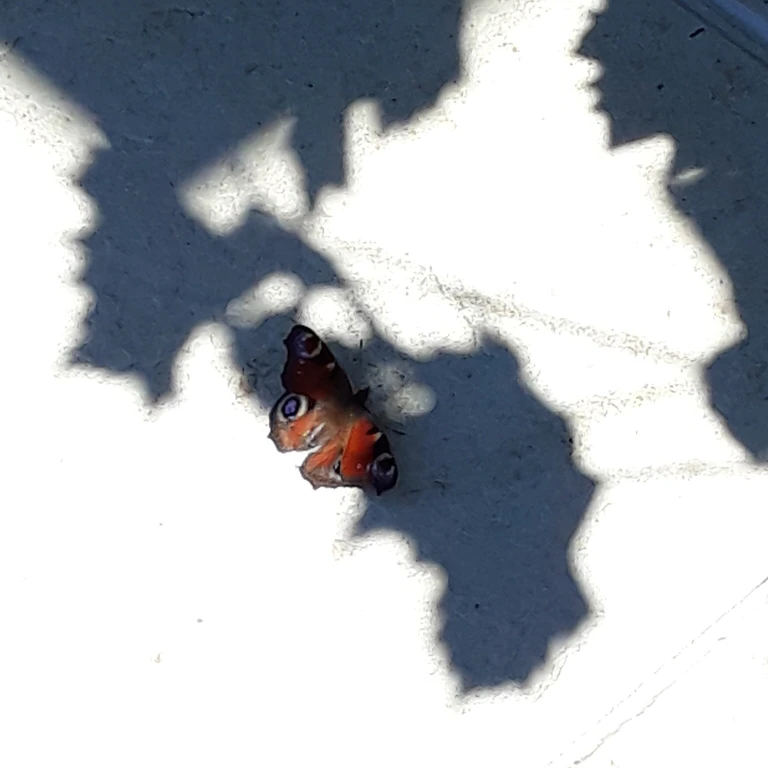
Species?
Aglais io
